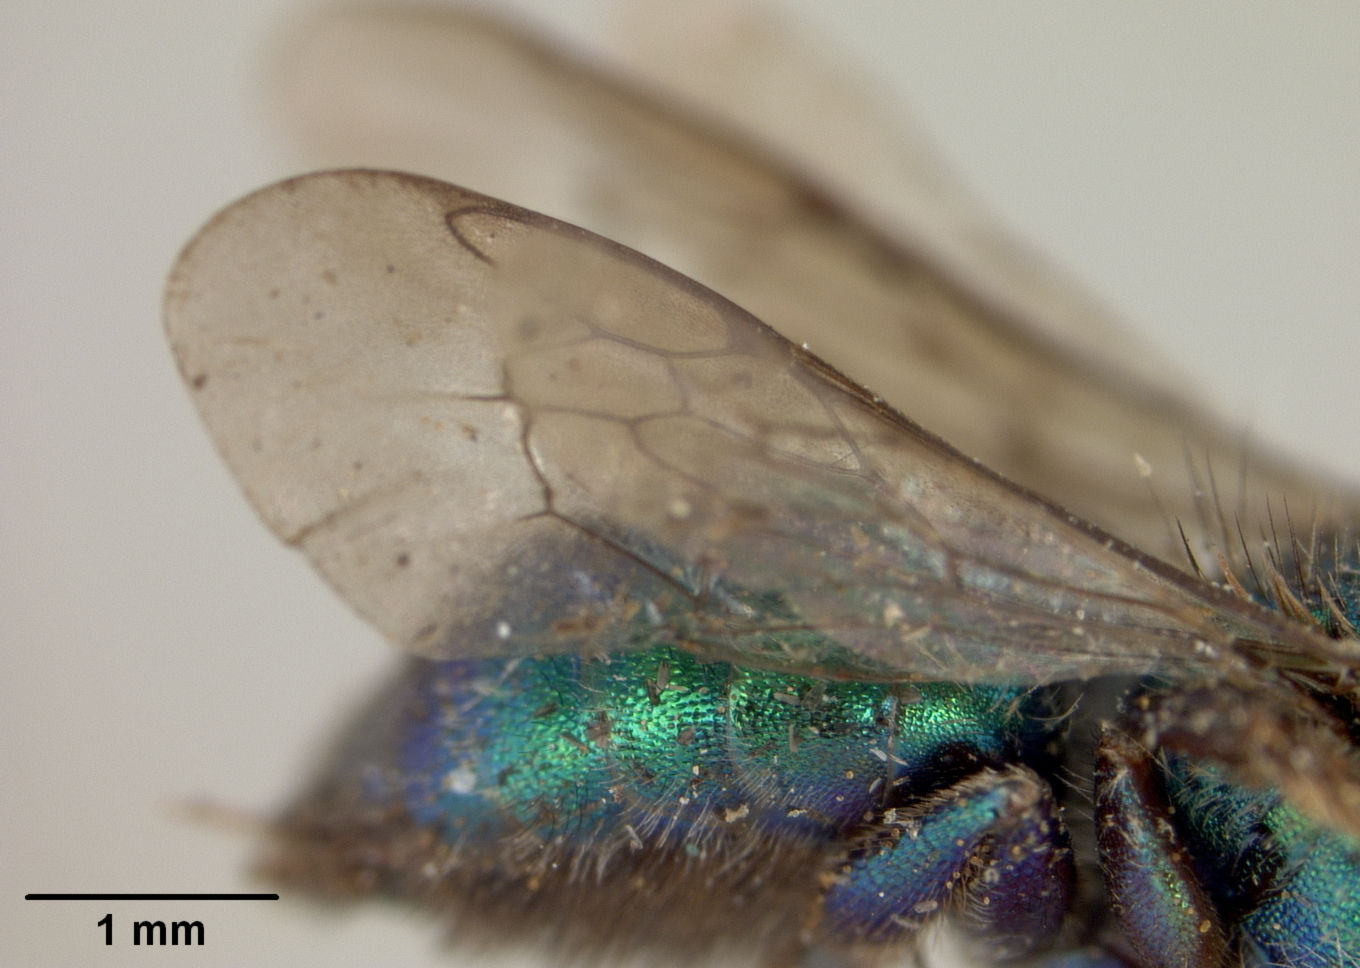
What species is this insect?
Osmia kincaidii
